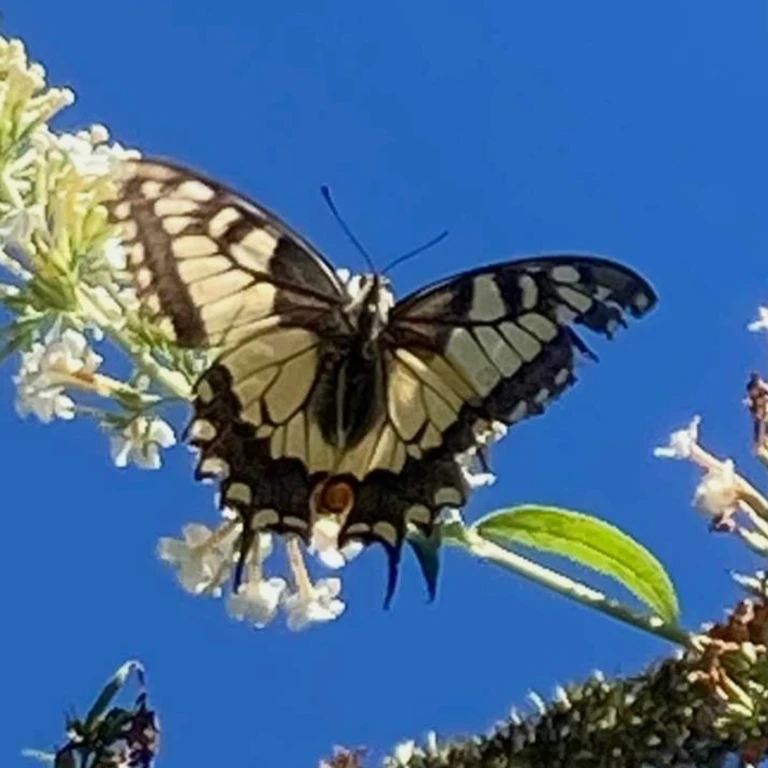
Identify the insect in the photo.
Papilio machaon
